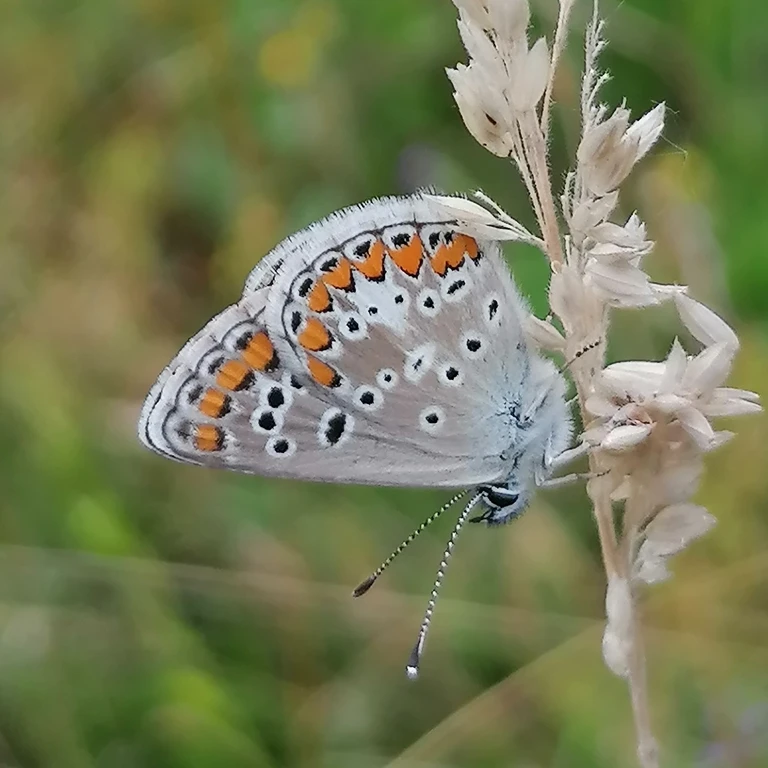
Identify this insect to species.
Aricia agestis/artaxerxes
